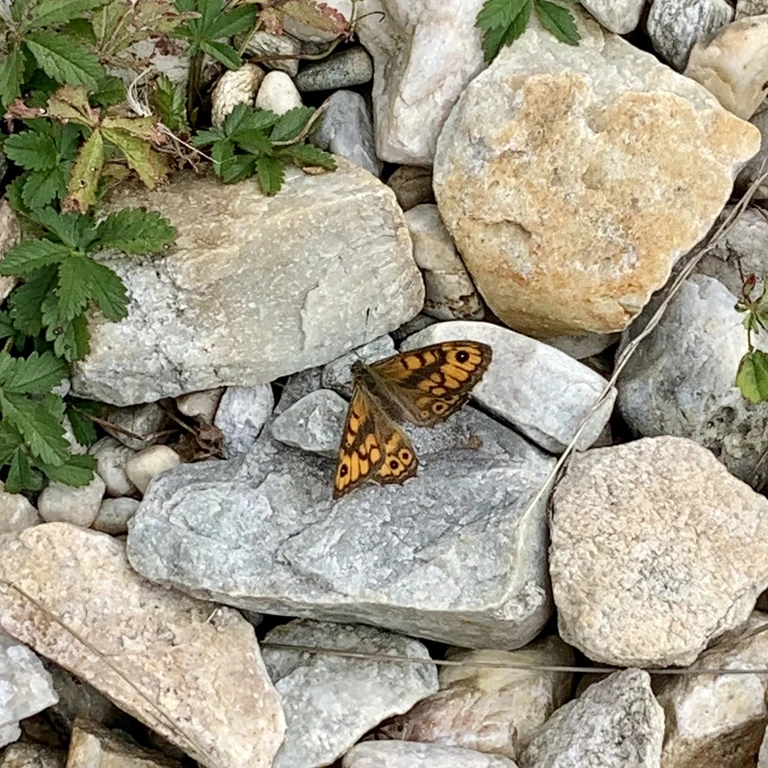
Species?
Lasiommata megera (also Pararge megera)
